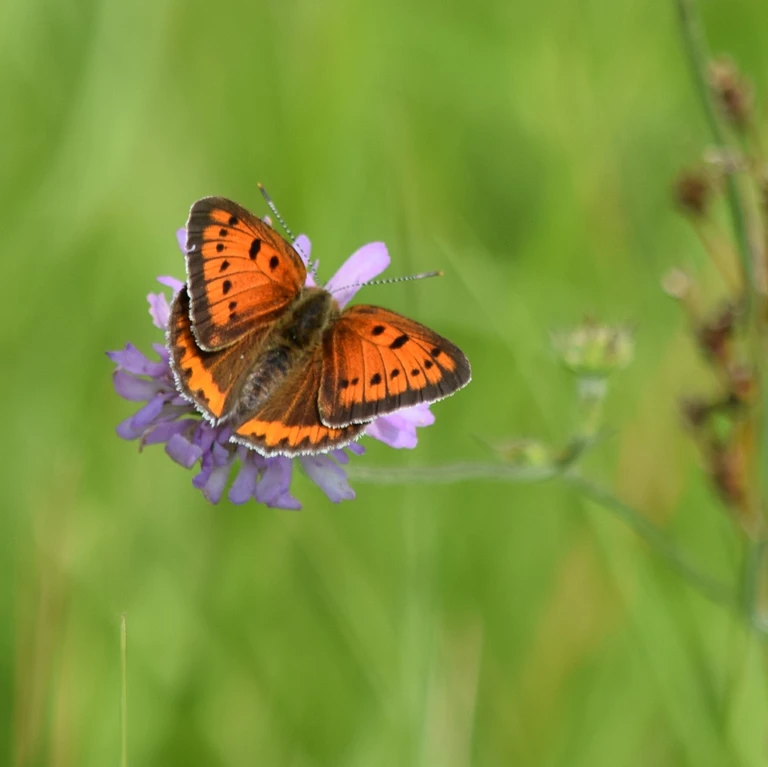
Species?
Lycaena dispar
